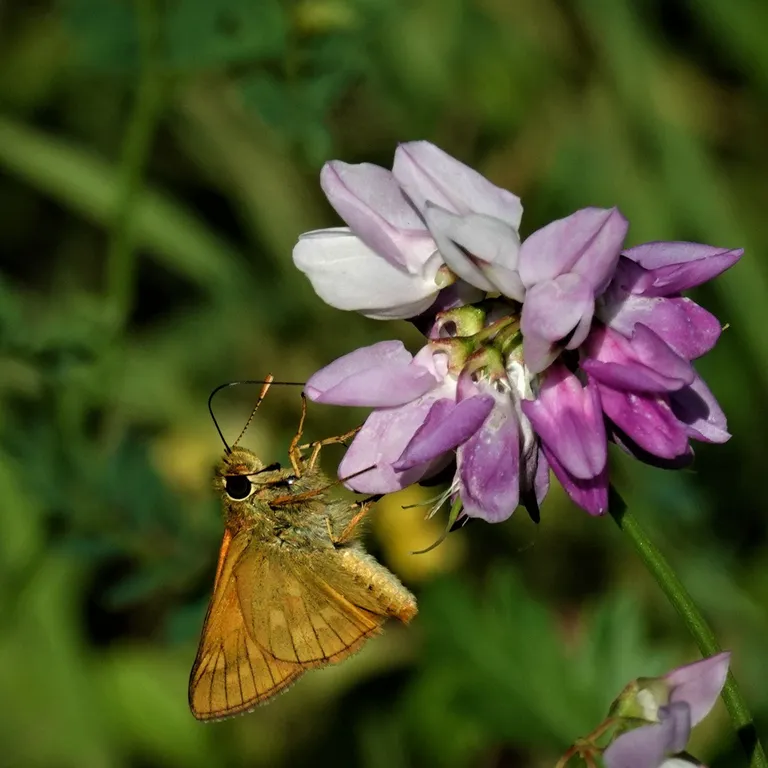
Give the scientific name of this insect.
Ochlodes sylvanus (also Ochlodes venata)
